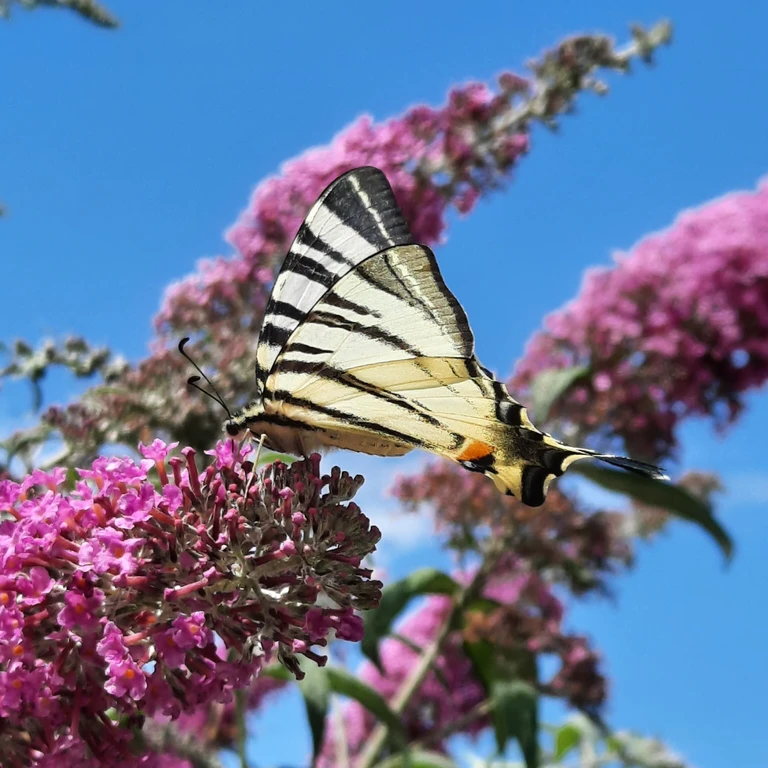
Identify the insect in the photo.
Iphiclides podalirius
